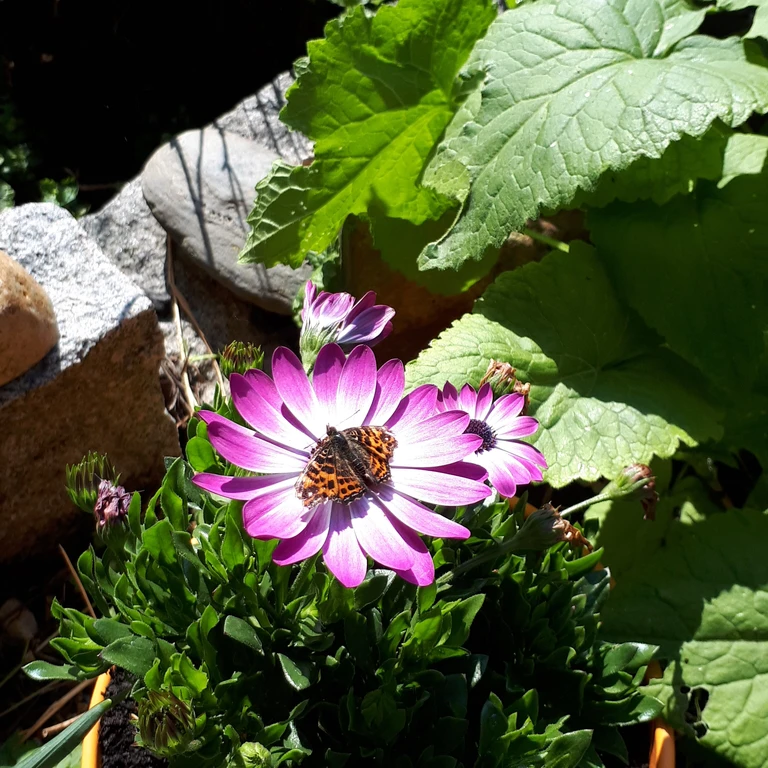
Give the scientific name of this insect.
Araschnia levana
